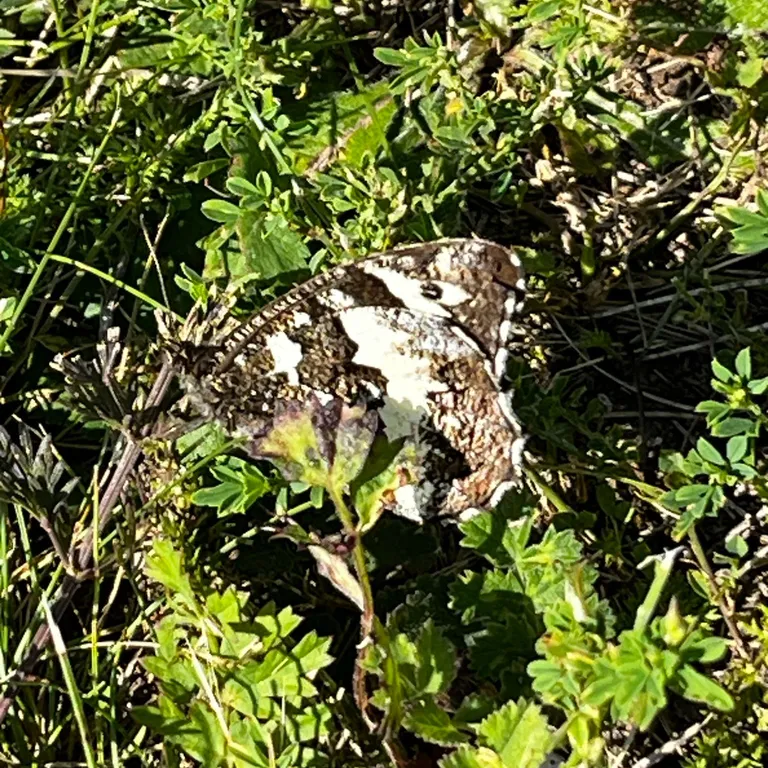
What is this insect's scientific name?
Brintesia circe
